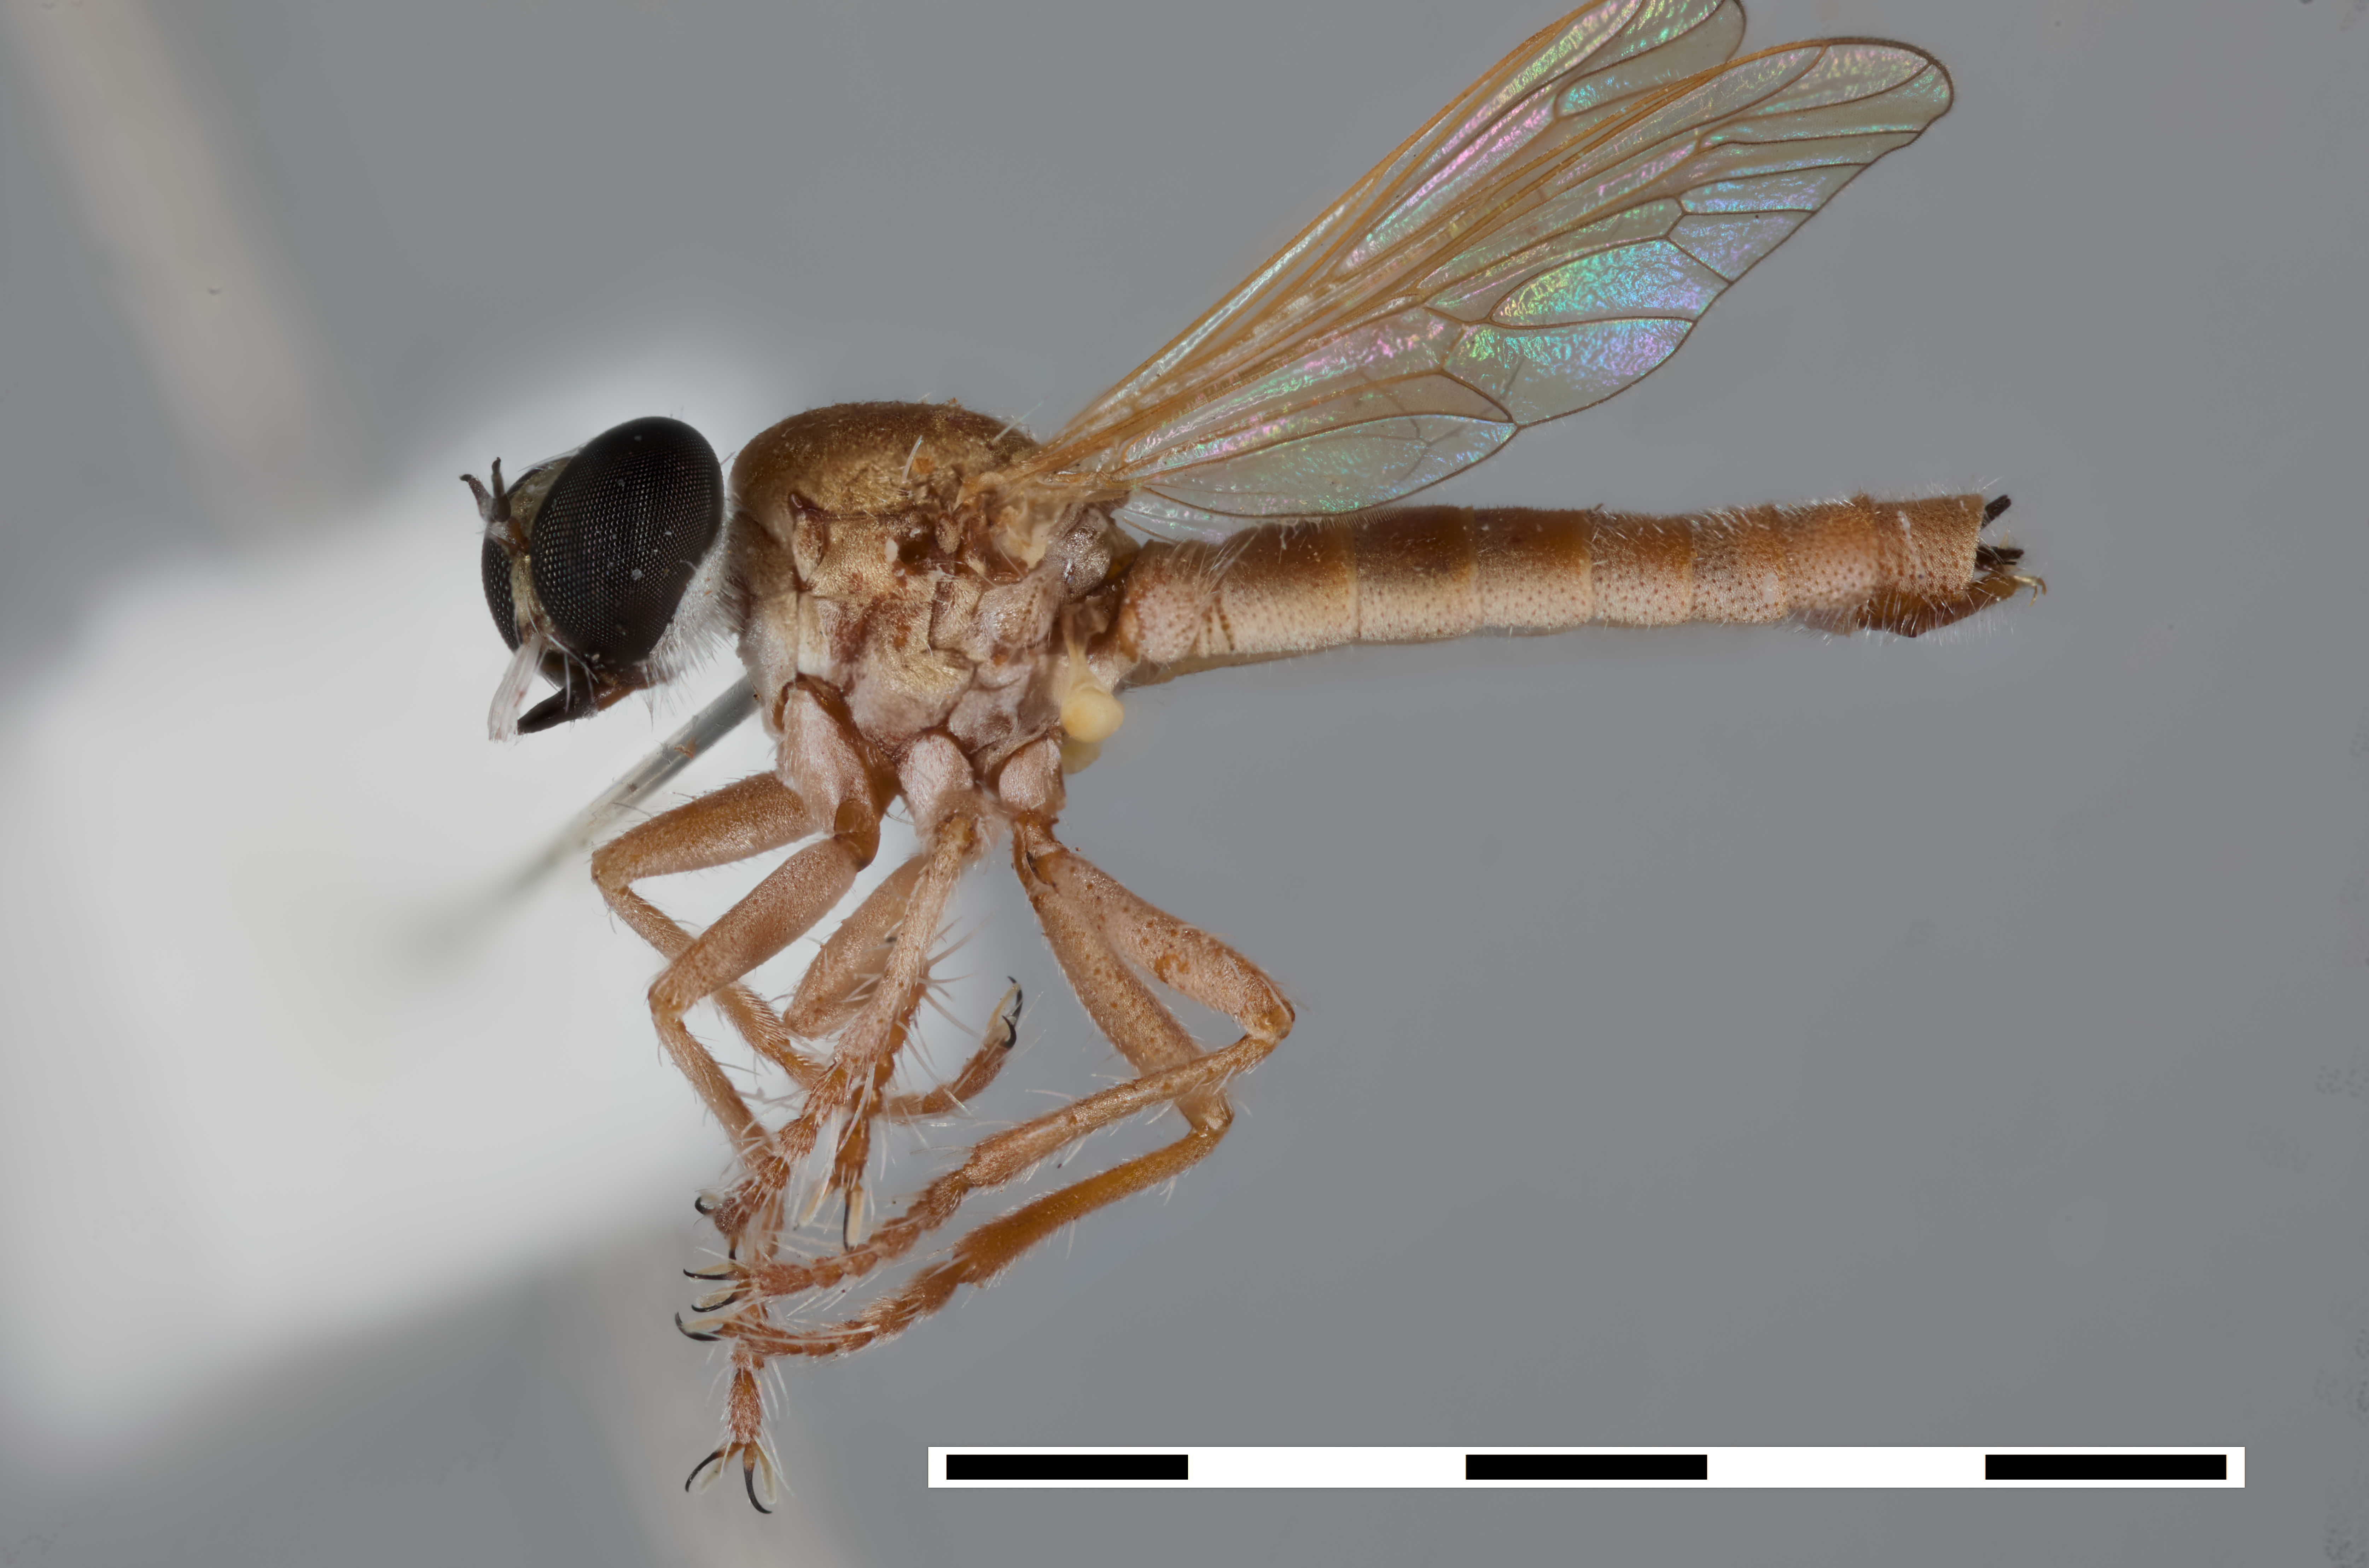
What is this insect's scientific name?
Stichopogon hermanni (also Stichopogon engeli)
